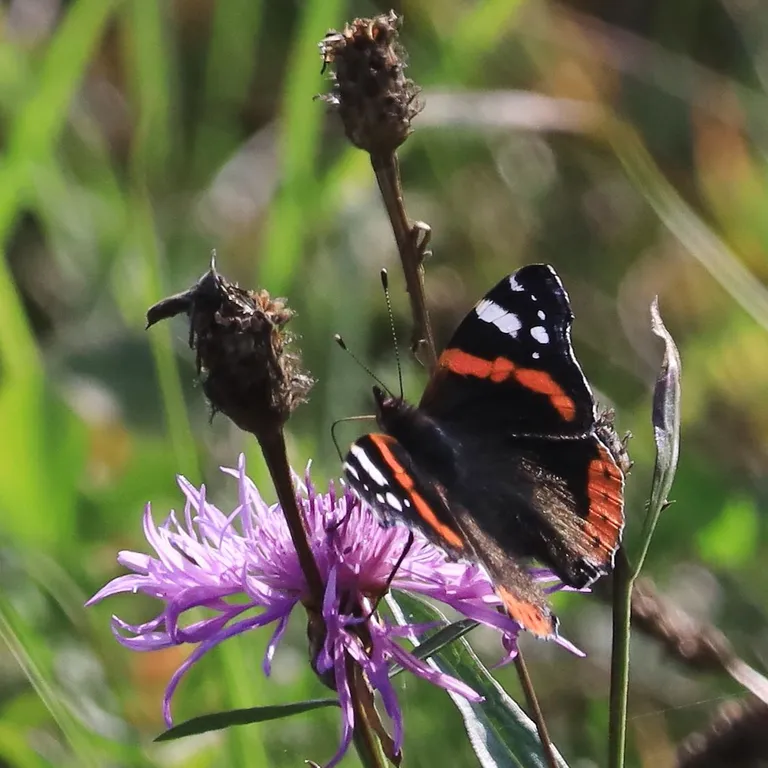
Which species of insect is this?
Vanessa atalanta
